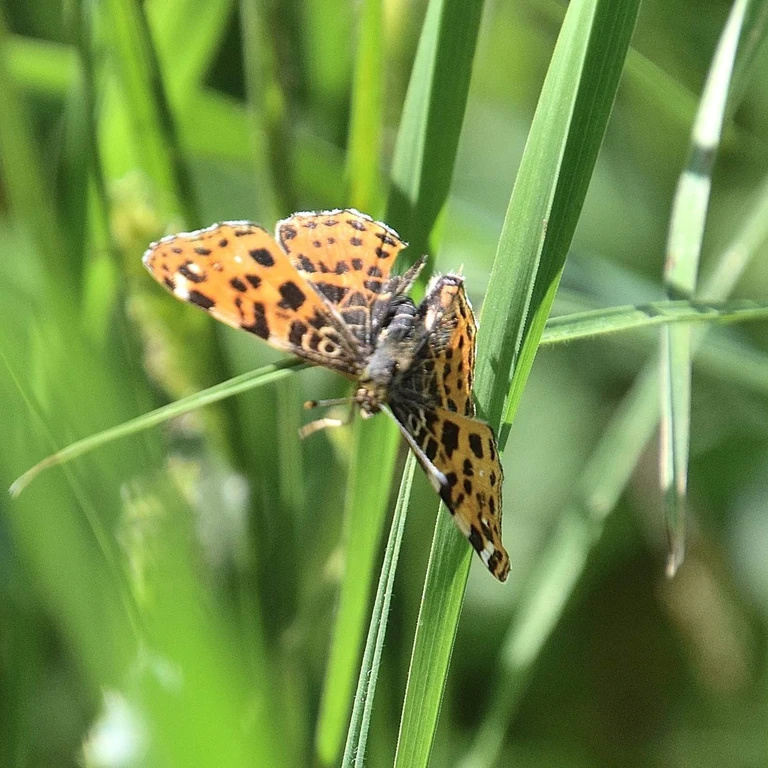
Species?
Araschnia levana
